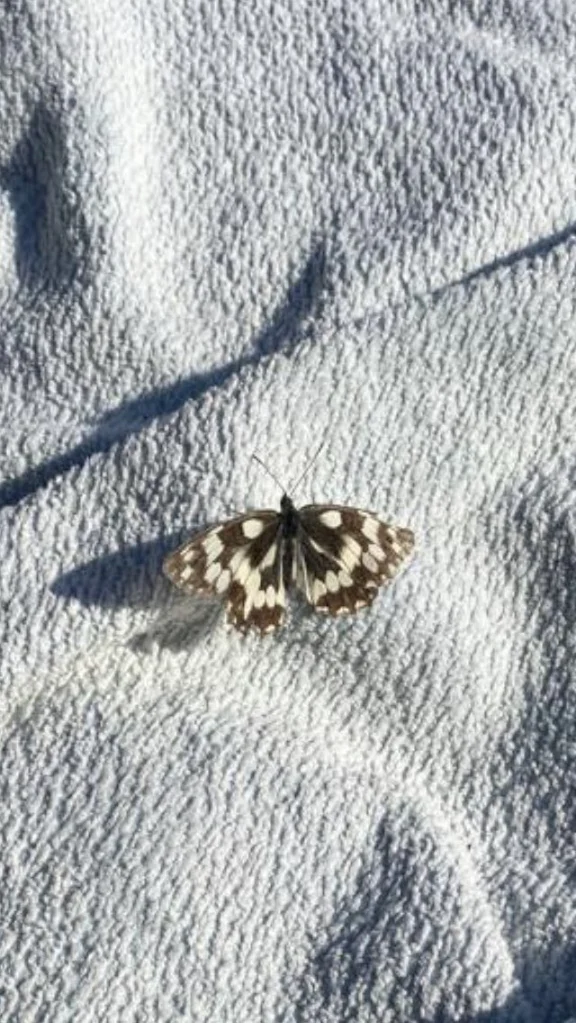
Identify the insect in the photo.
Melanargia galathea
